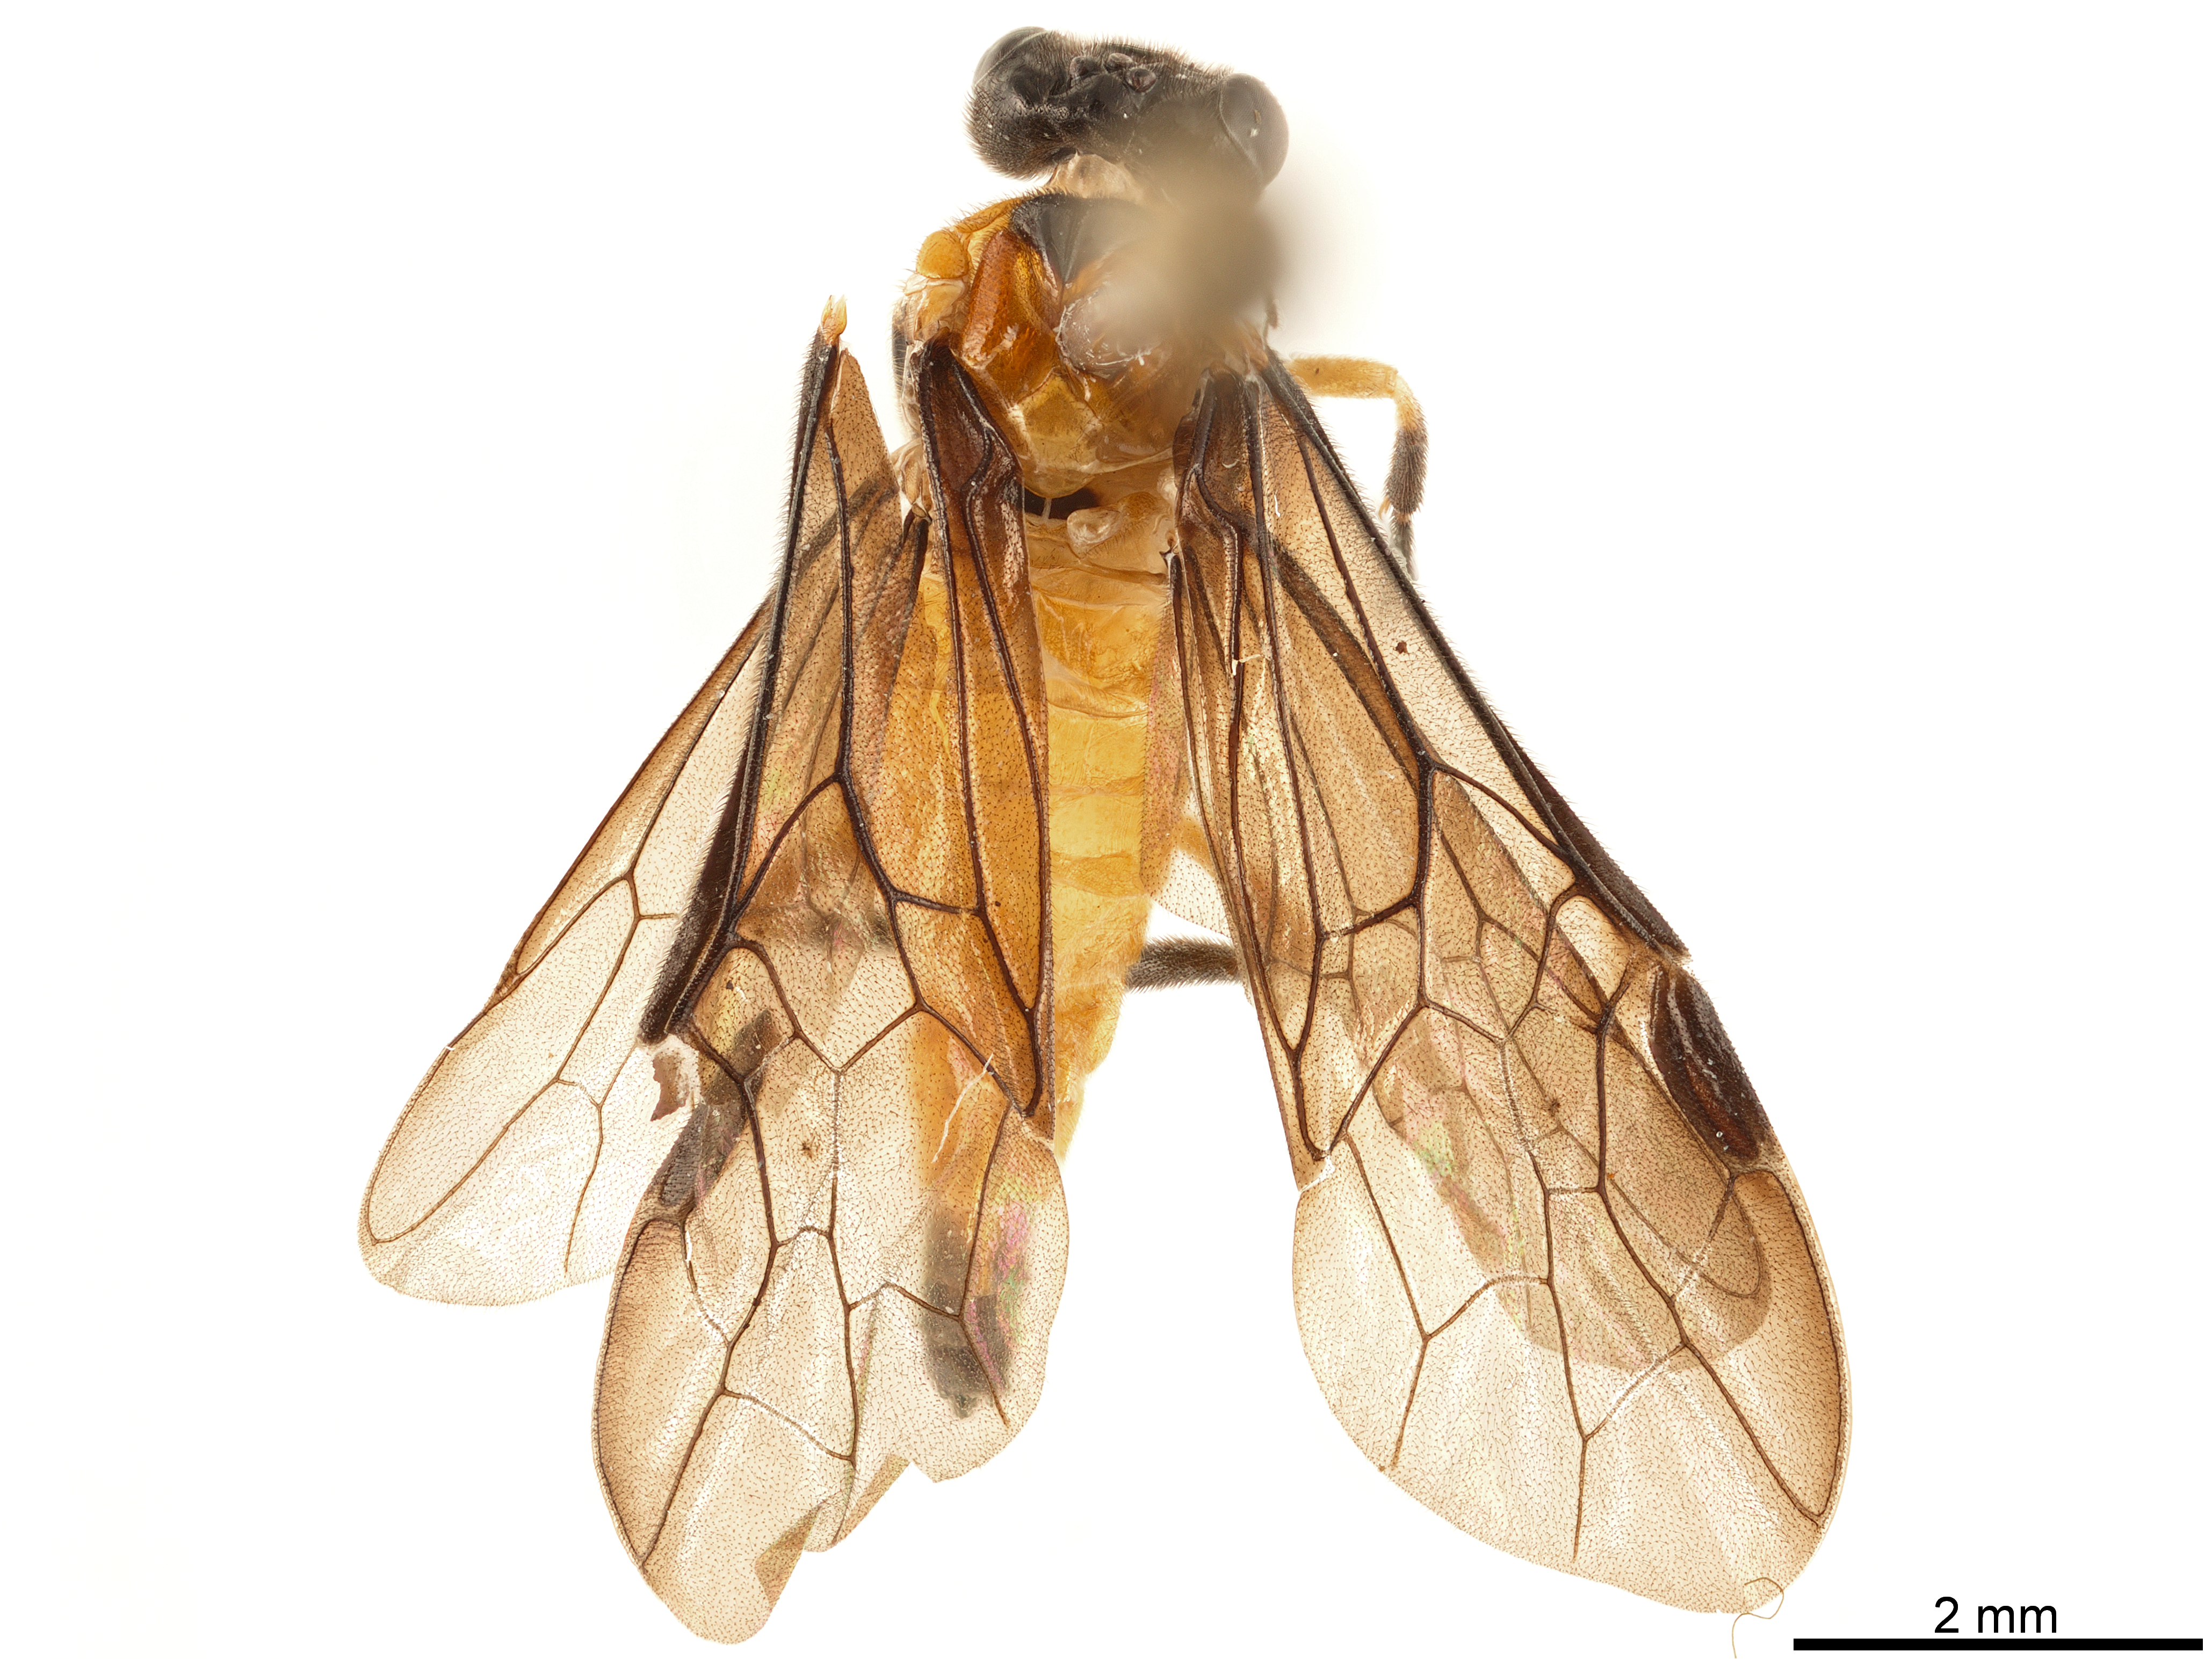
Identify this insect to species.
Bolivius notabilis
